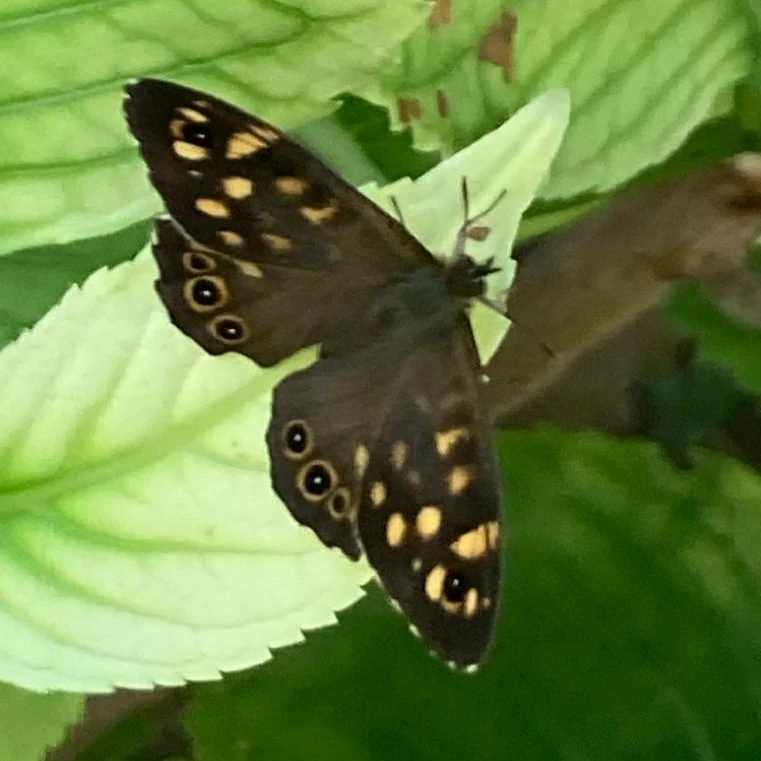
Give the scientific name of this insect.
Pararge aegeria
